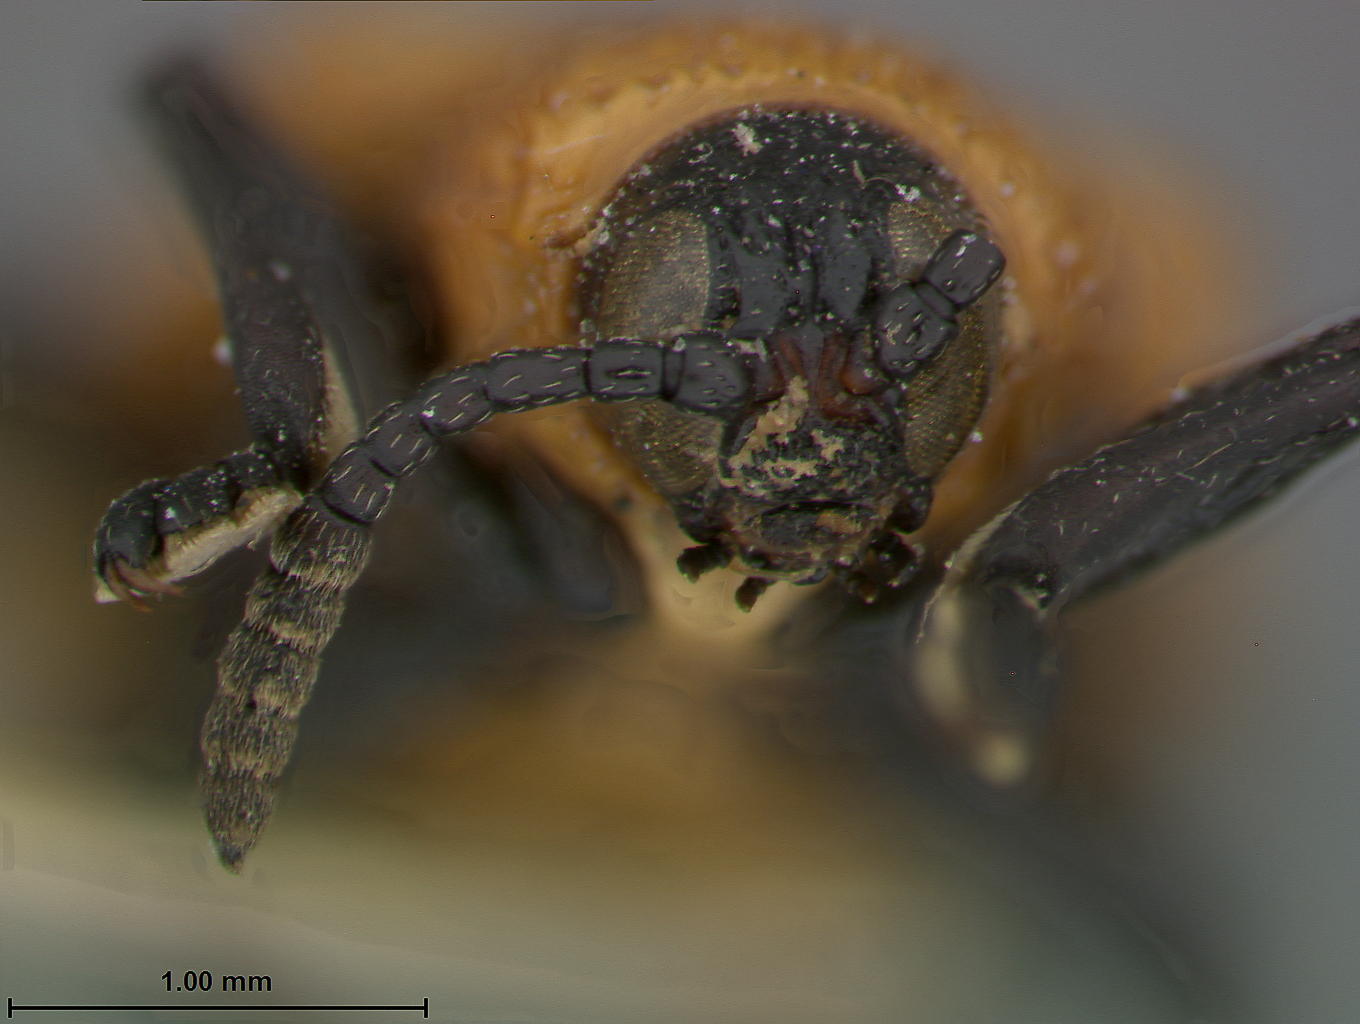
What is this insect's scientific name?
Odontota horni
